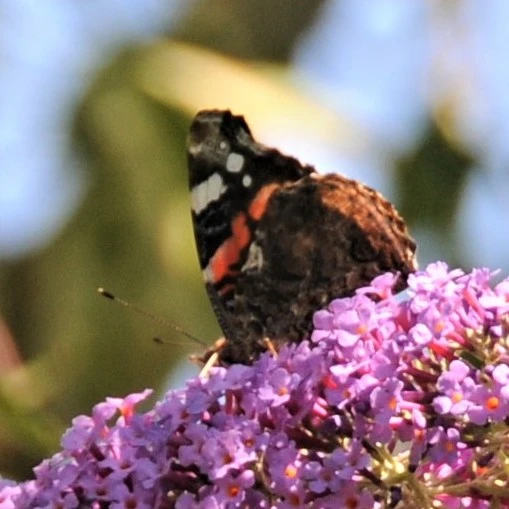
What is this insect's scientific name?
Vanessa atalanta
